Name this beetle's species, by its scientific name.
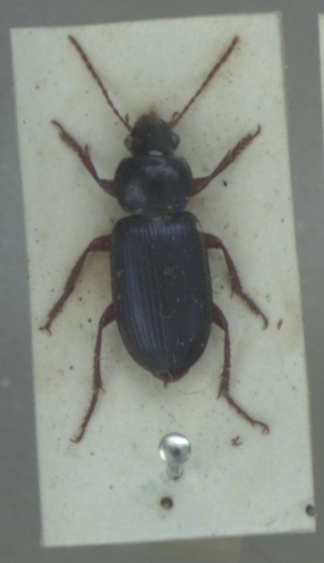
Ophonus ardosiacus
